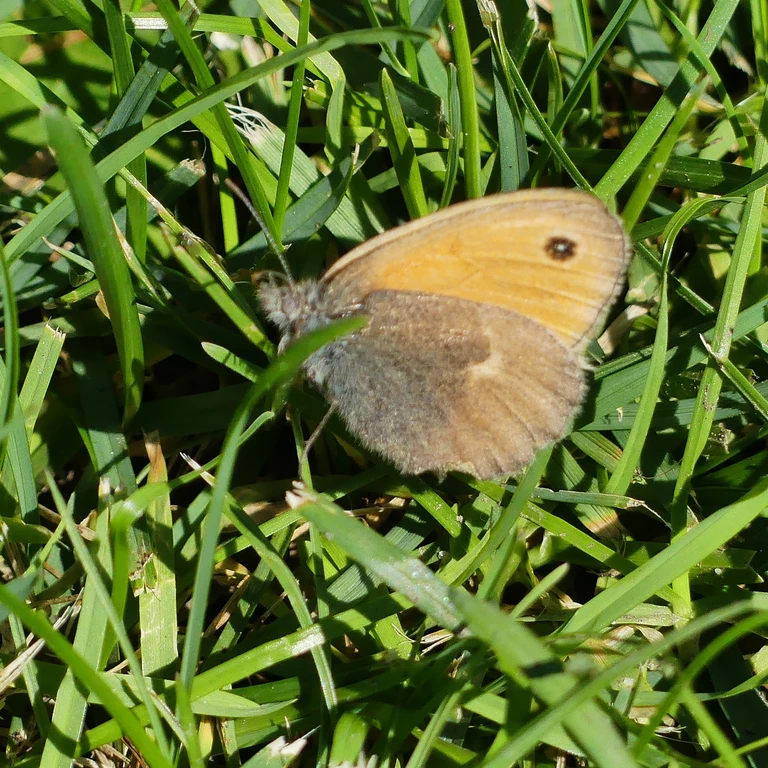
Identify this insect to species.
Coenonympha pamphilus
